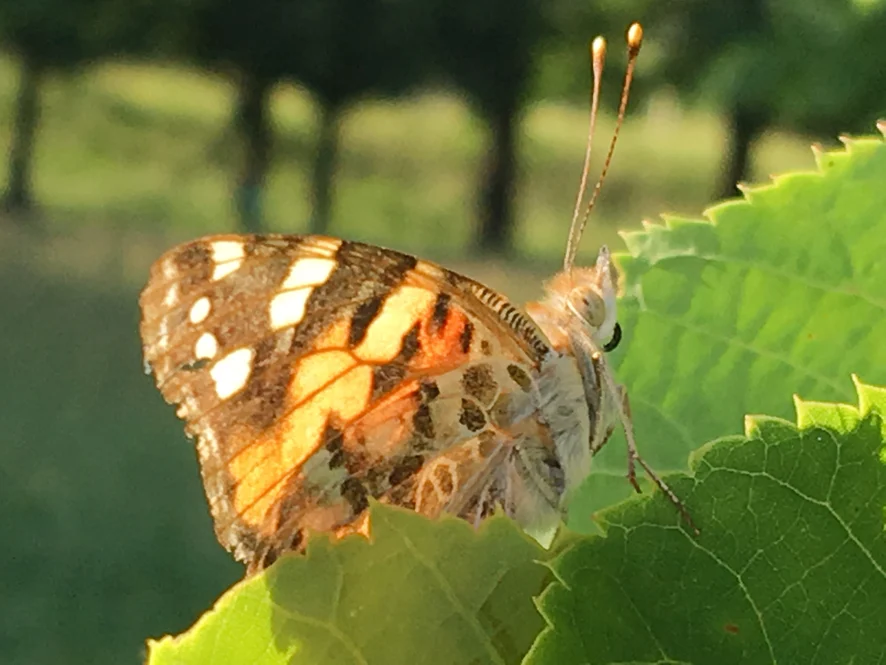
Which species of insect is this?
Vanessa cardui
